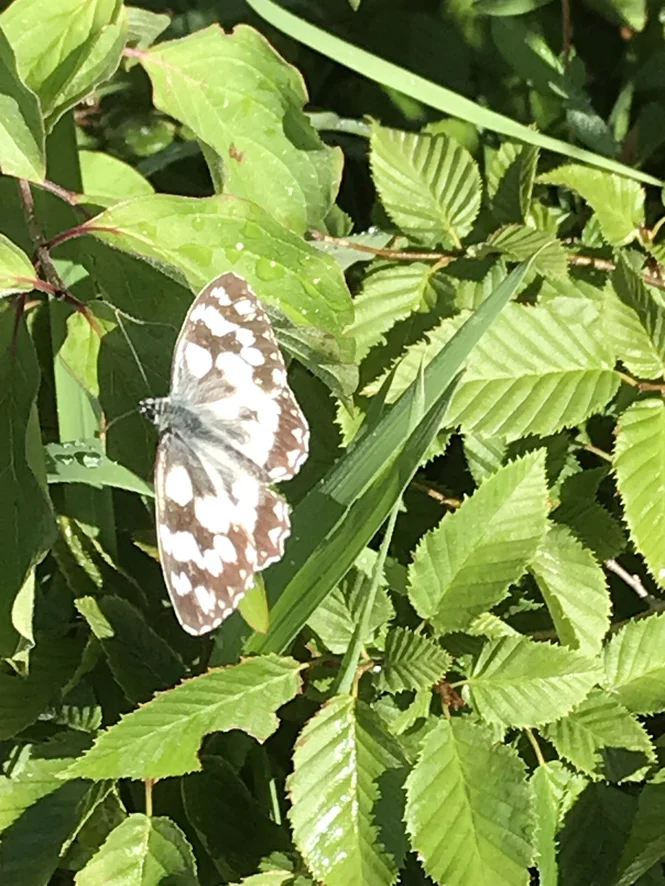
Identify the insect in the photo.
Melanargia galathea
